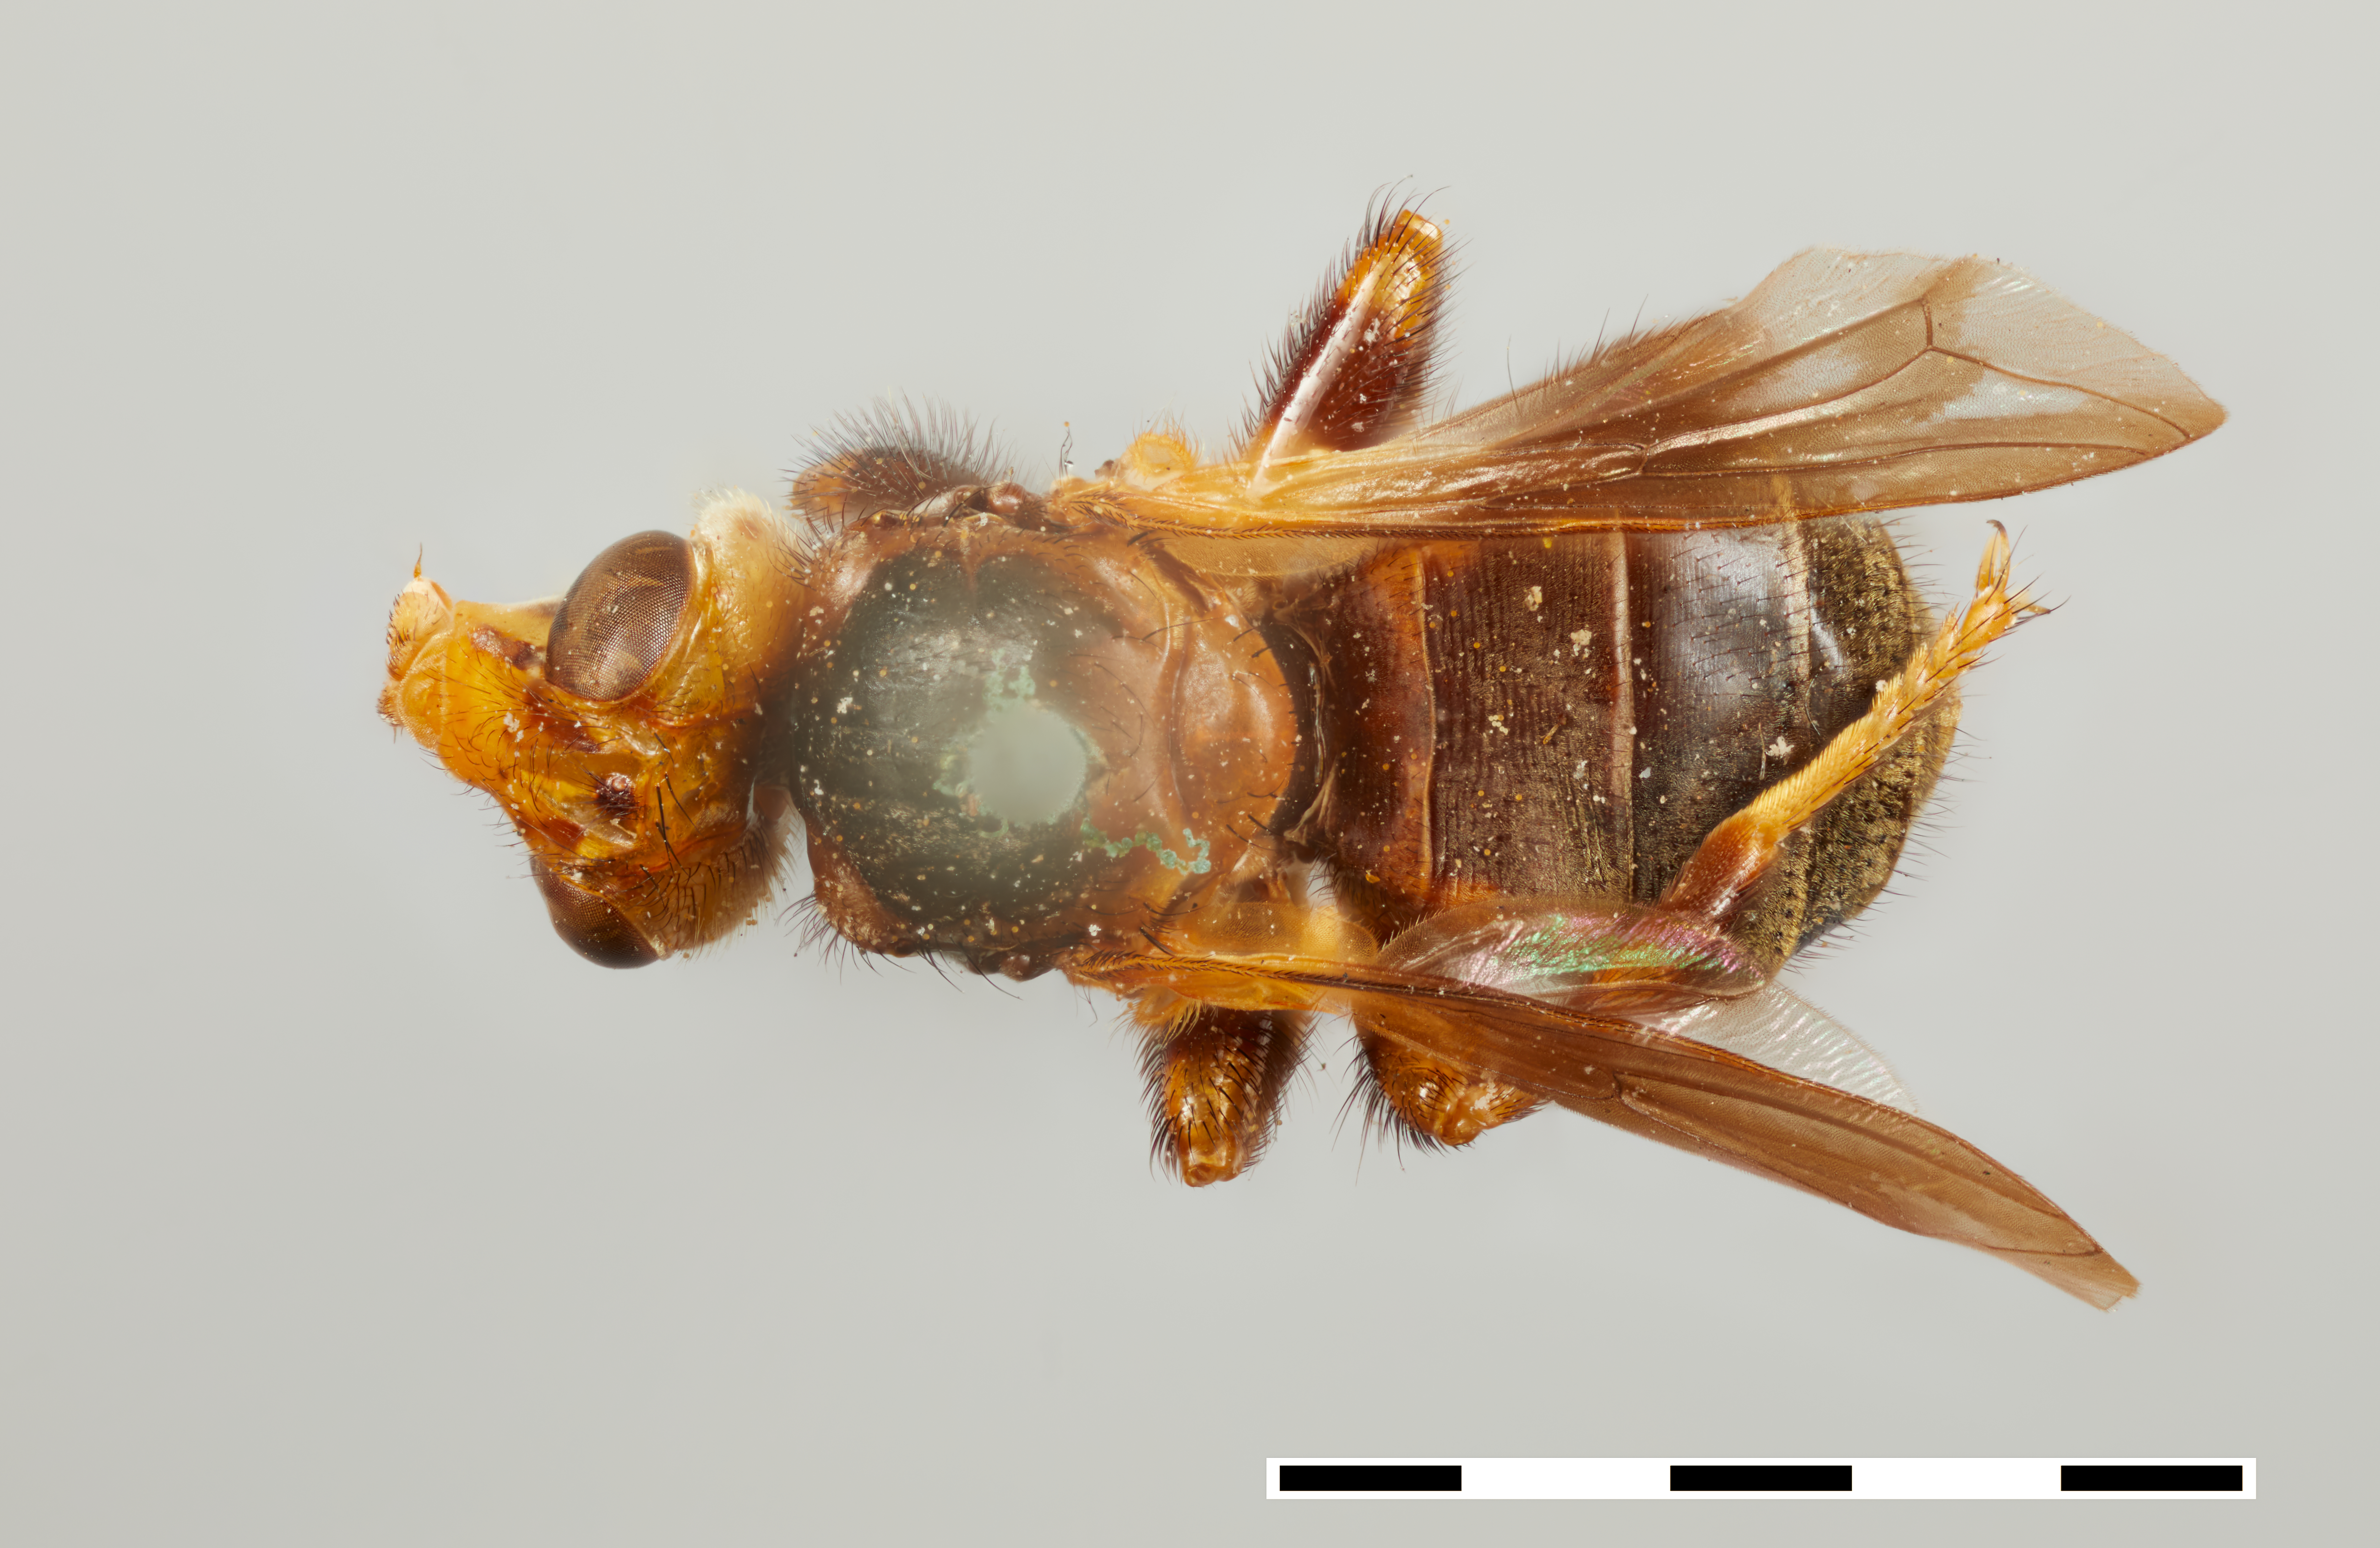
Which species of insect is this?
Myopa pulchra
